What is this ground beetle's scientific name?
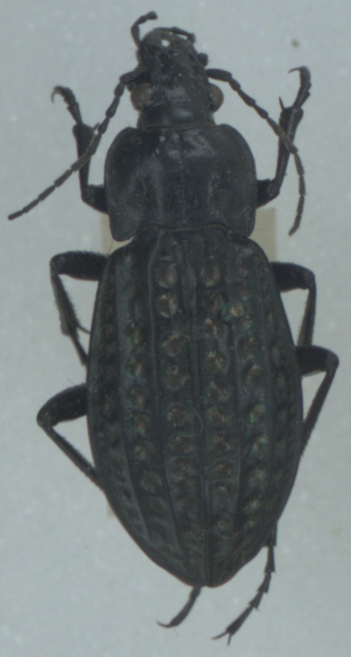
Carabus clatratus
